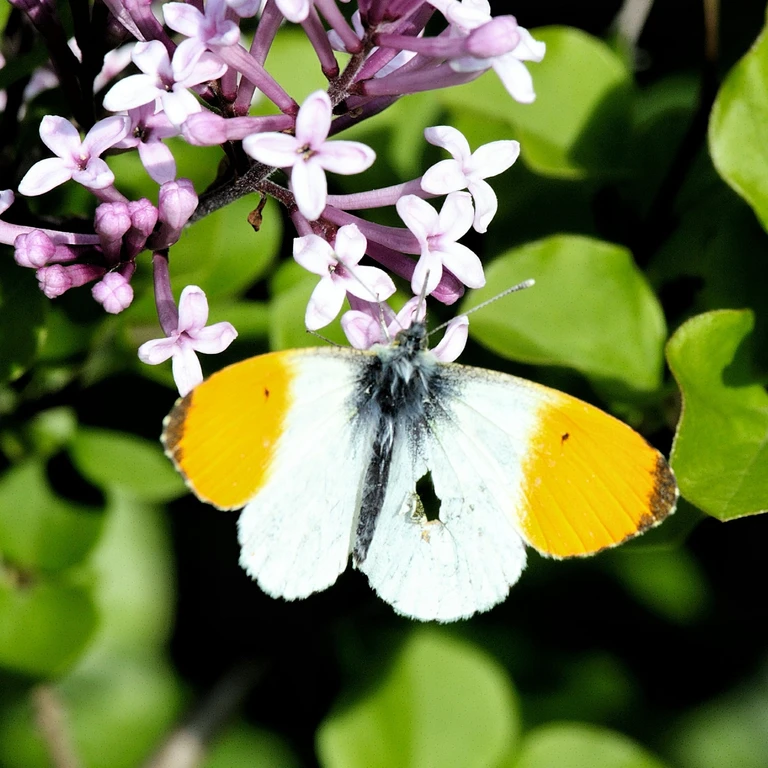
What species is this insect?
Anthocharis cardamines
